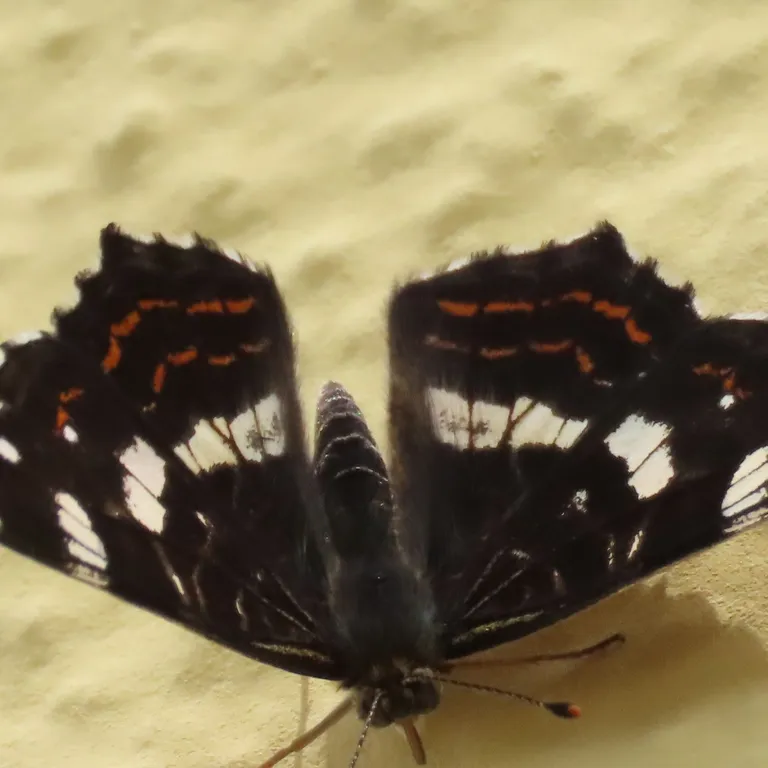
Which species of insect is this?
Araschnia levana
